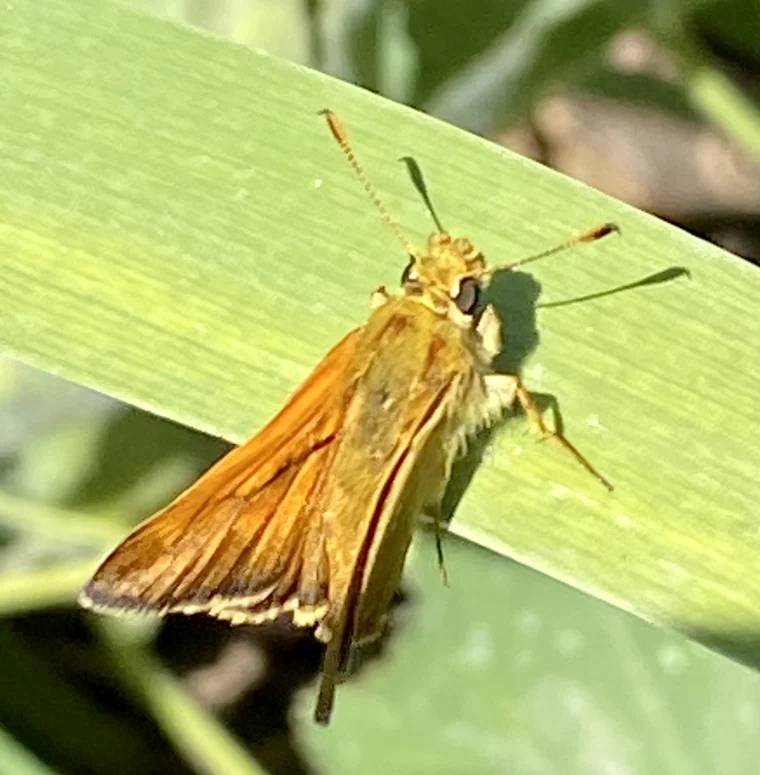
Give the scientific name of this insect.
Ochlodes sylvanus (also Ochlodes venata)
